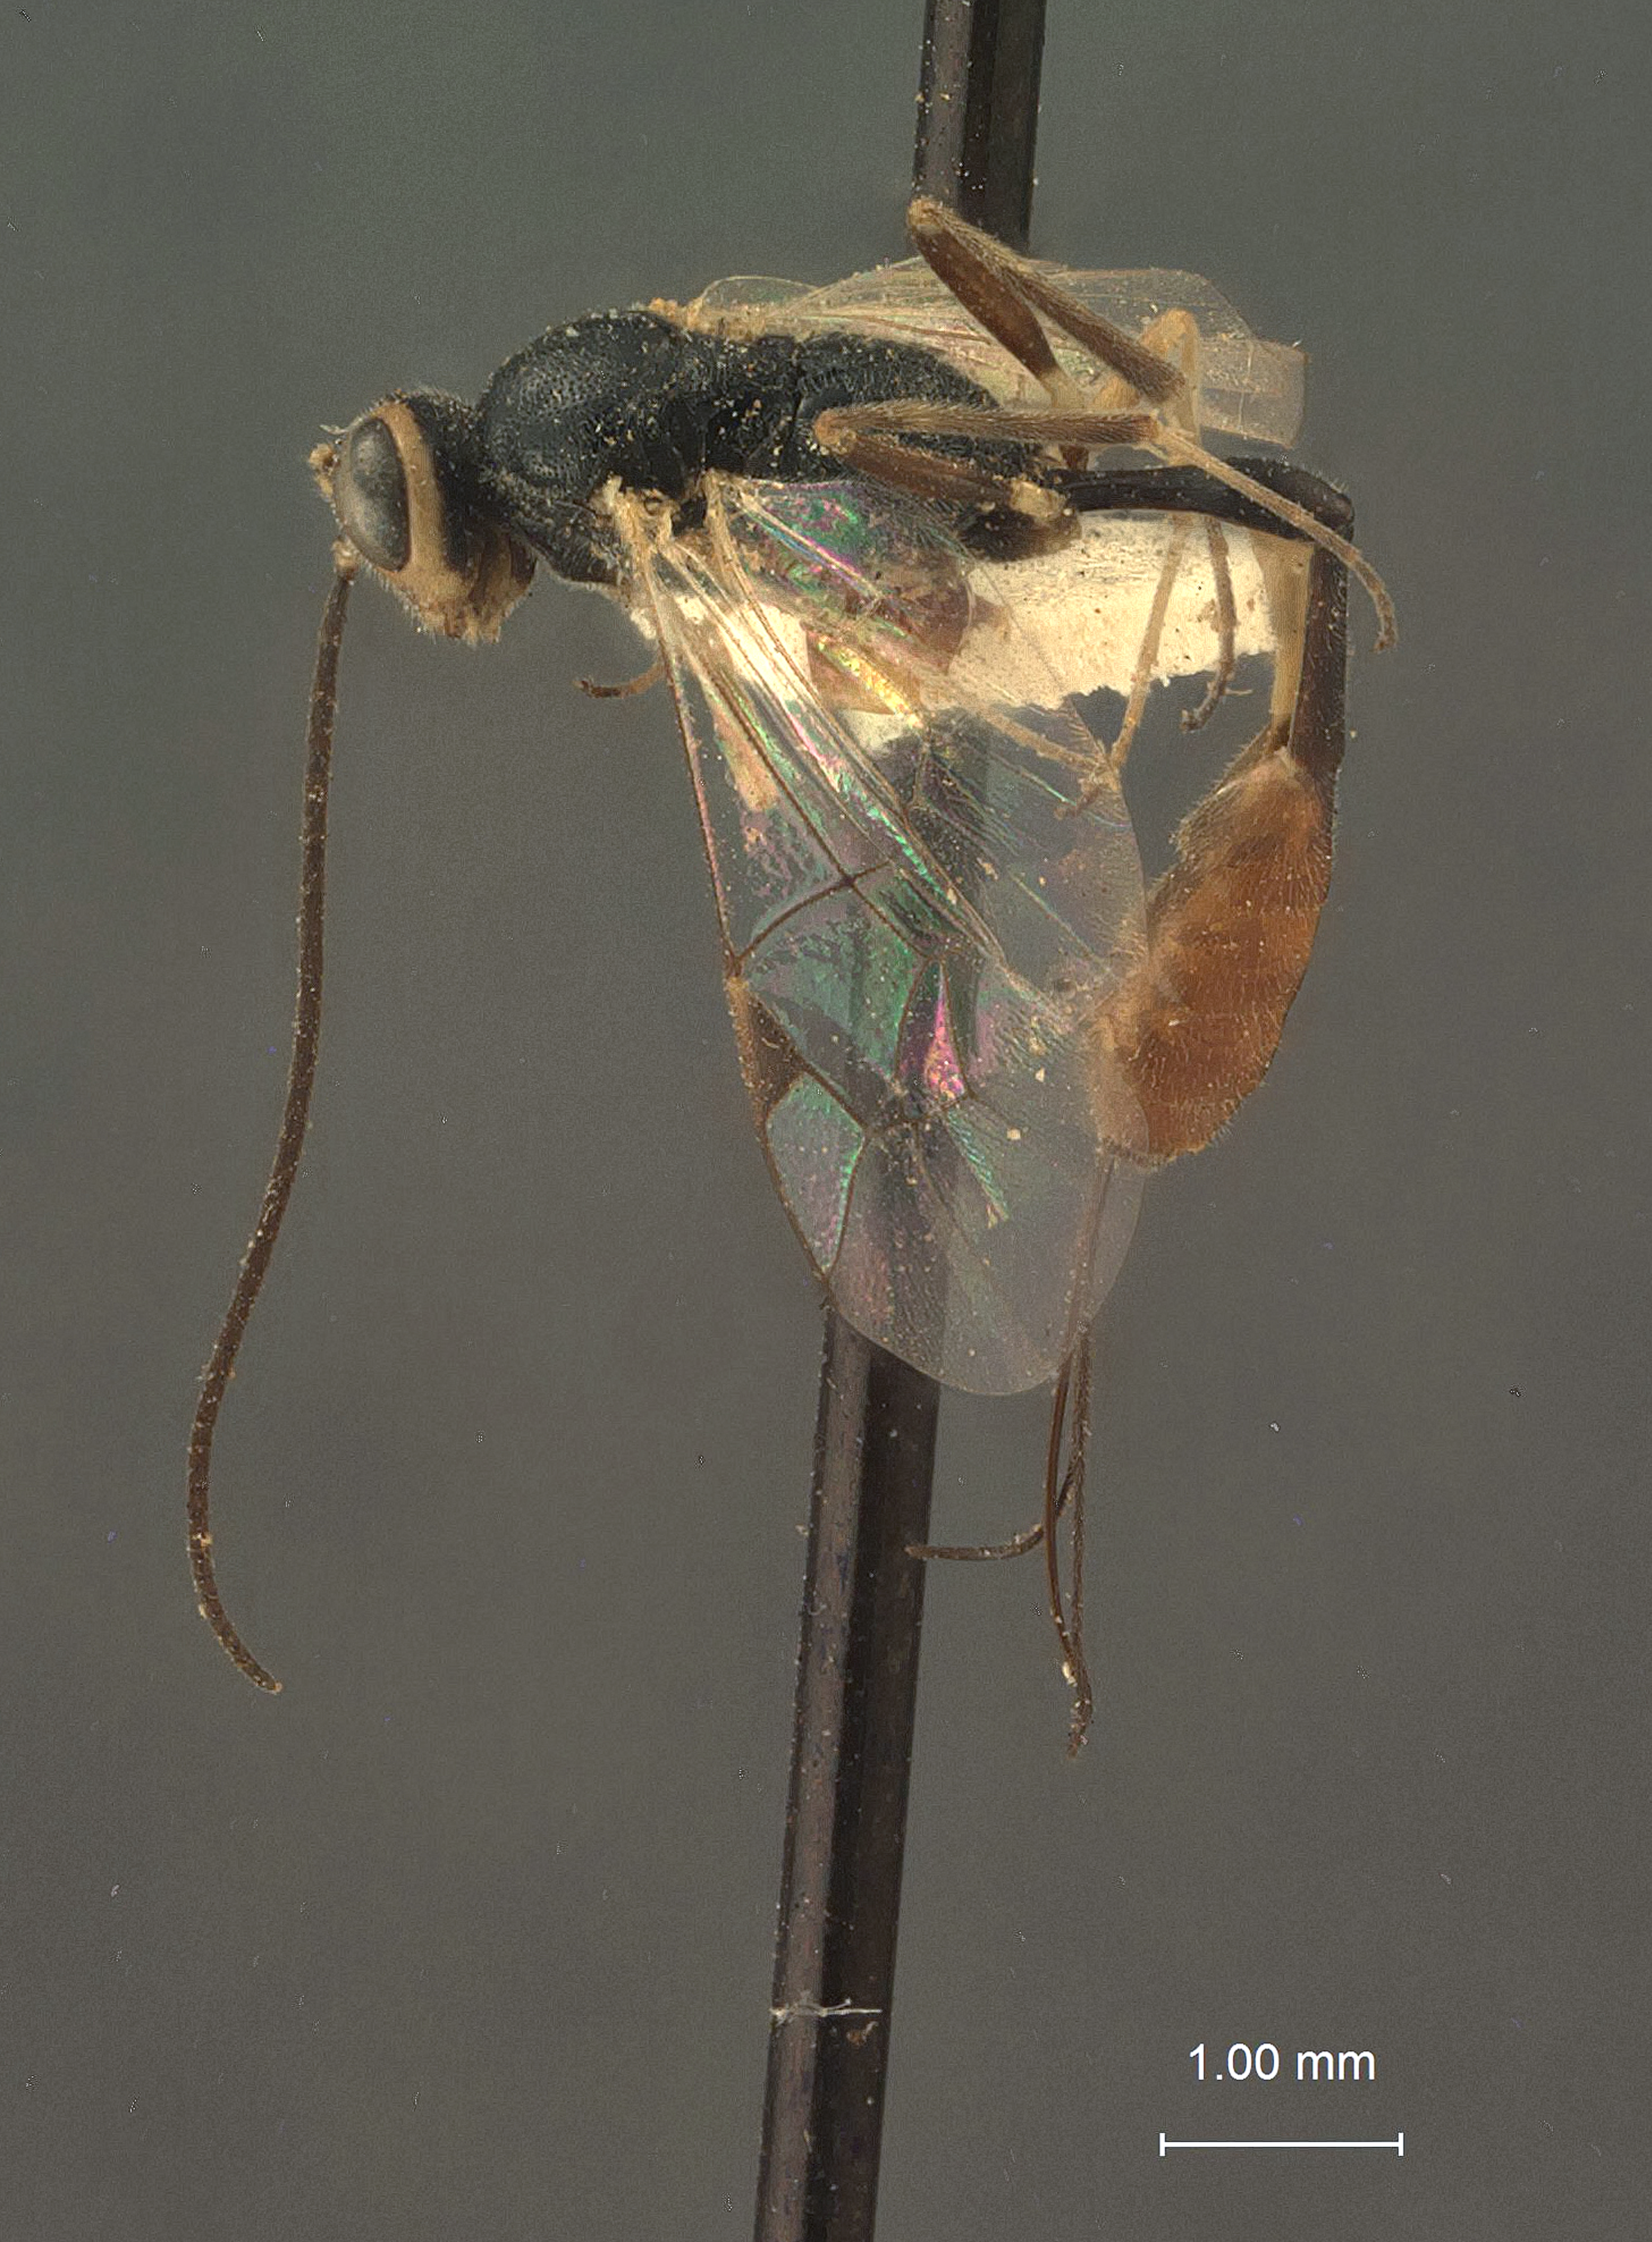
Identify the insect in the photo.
Cremastus rohweri
